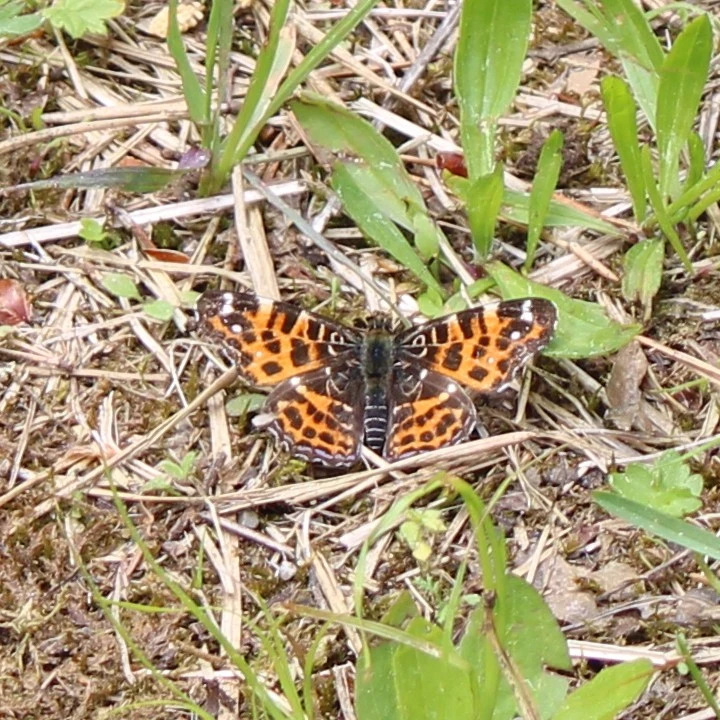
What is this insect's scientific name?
Araschnia levana
